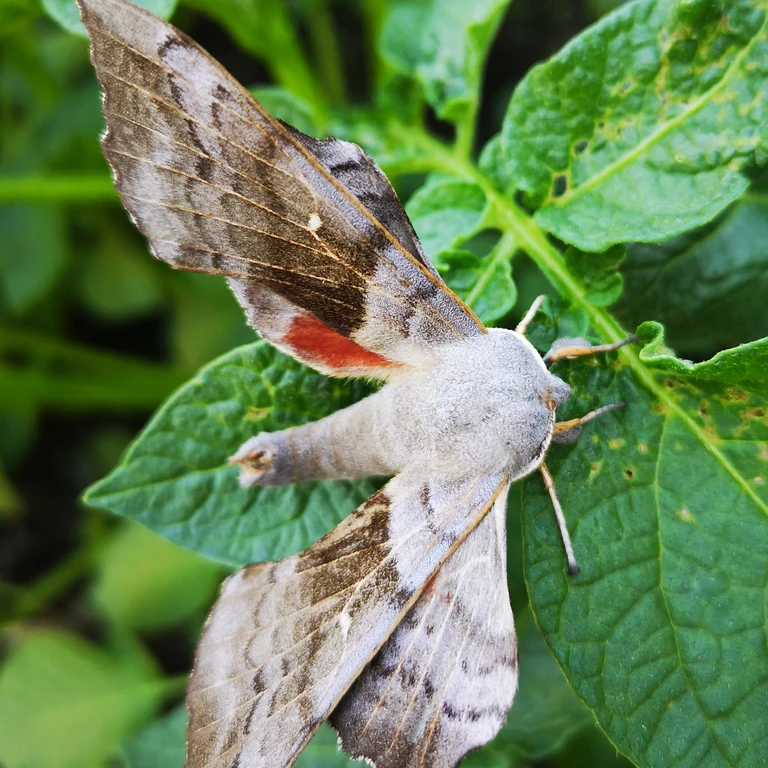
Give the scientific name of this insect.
Laothoe populi
